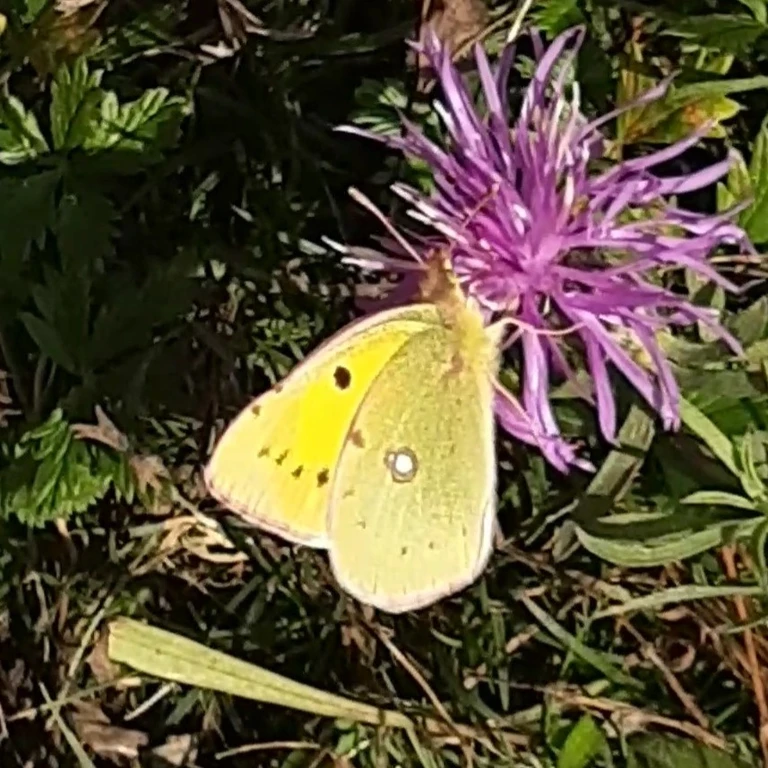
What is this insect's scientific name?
Colias croceus
